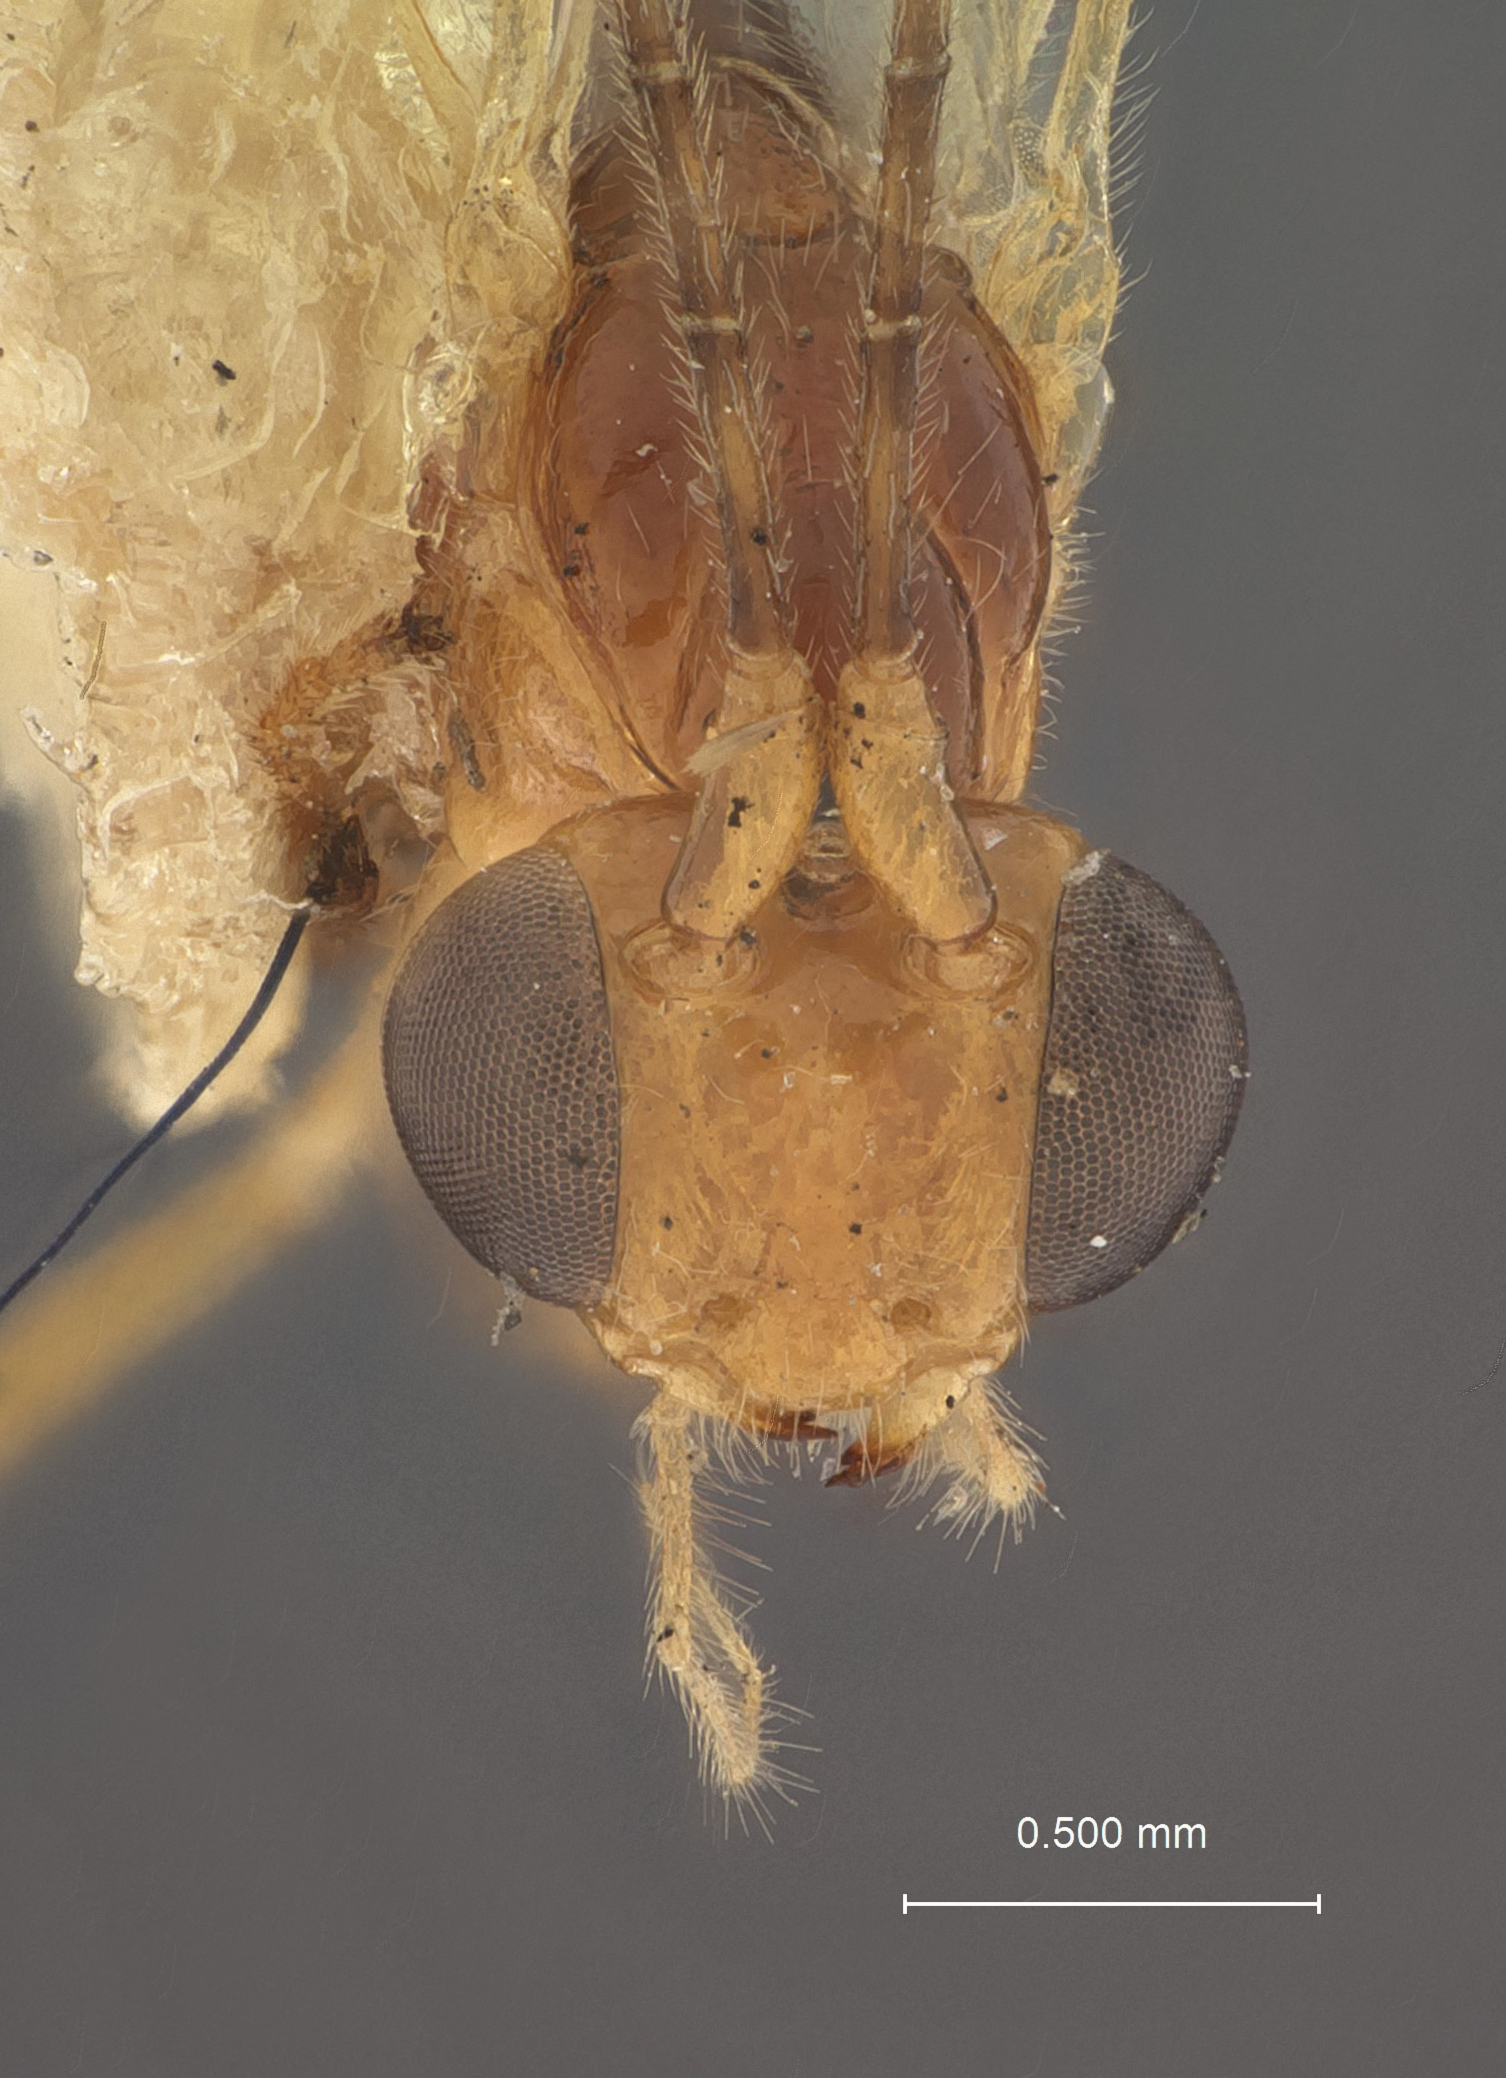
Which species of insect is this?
Macrocentrus instabilis
